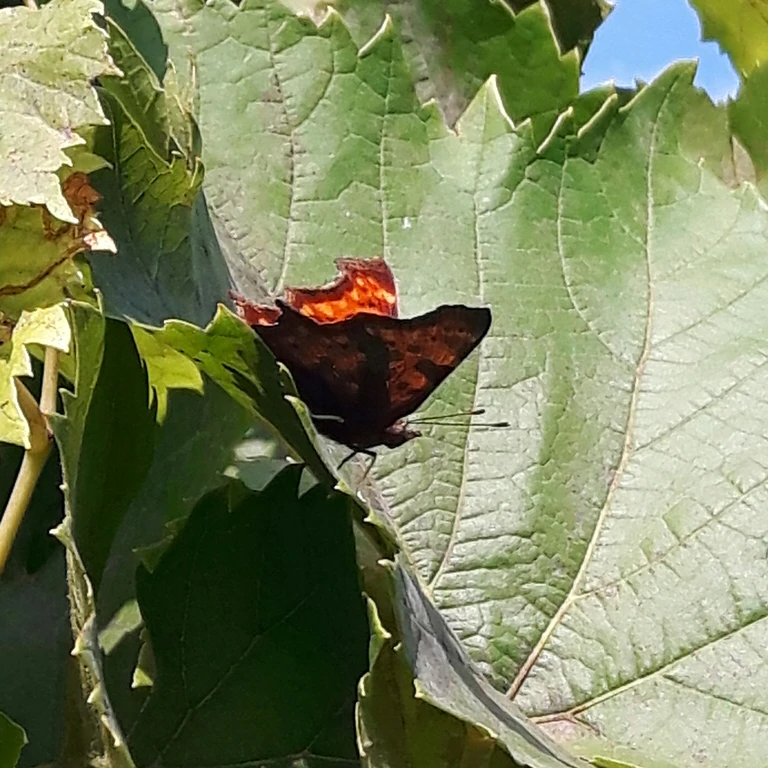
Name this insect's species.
Polygonia c-album
